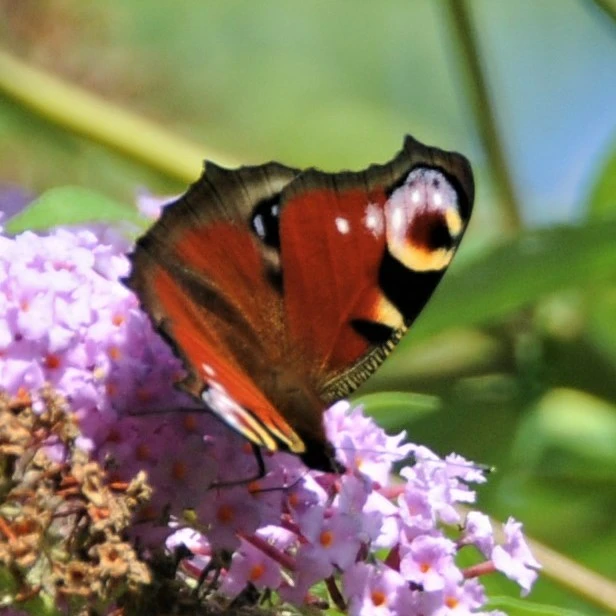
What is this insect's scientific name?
Aglais io
